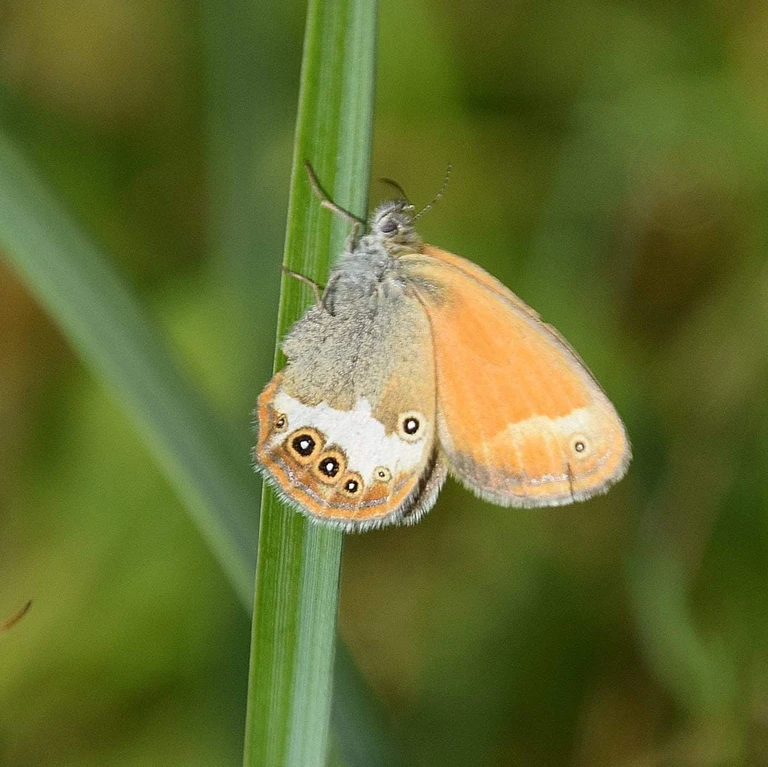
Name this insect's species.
Coenonympha arcania
